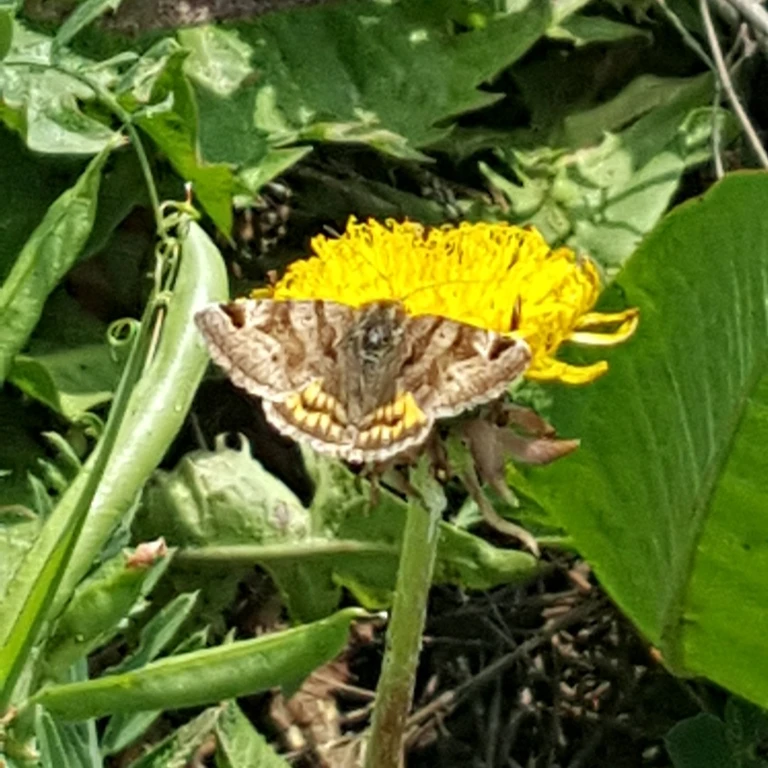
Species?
Euclidia glyphica
